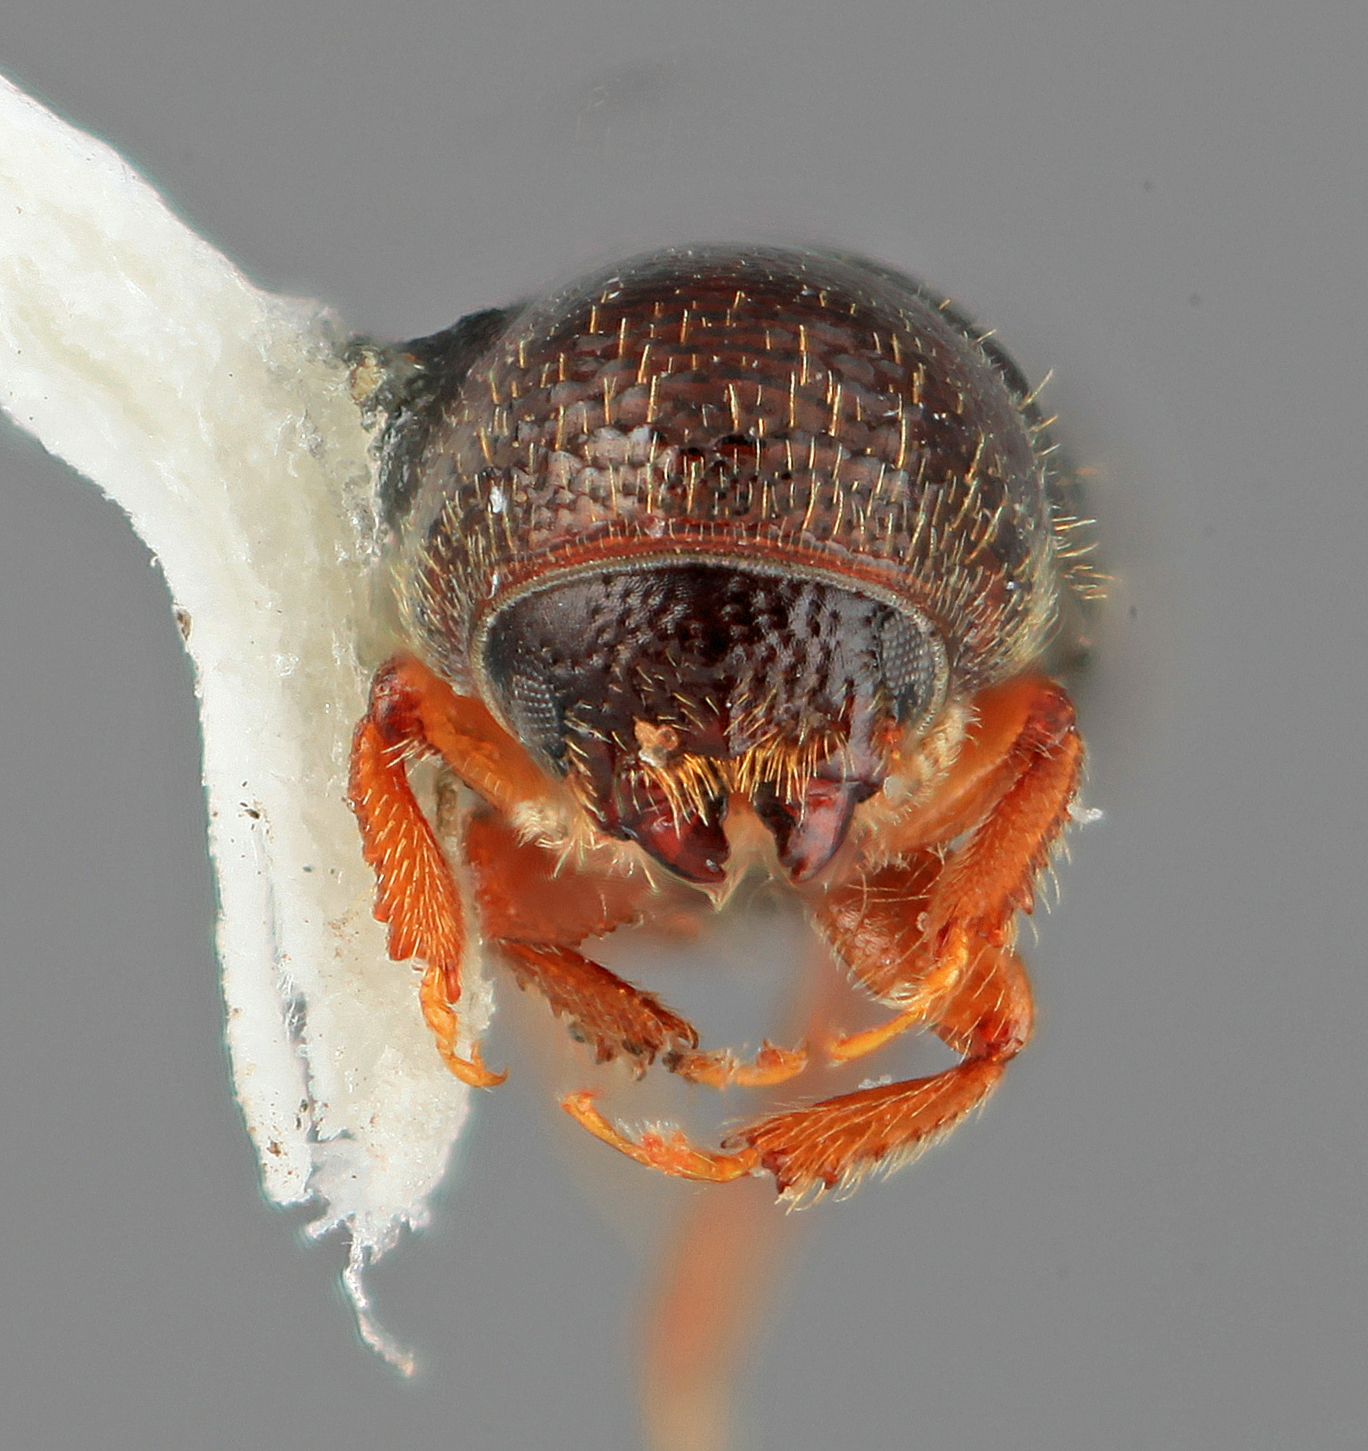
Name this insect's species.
Araptus plicatus
